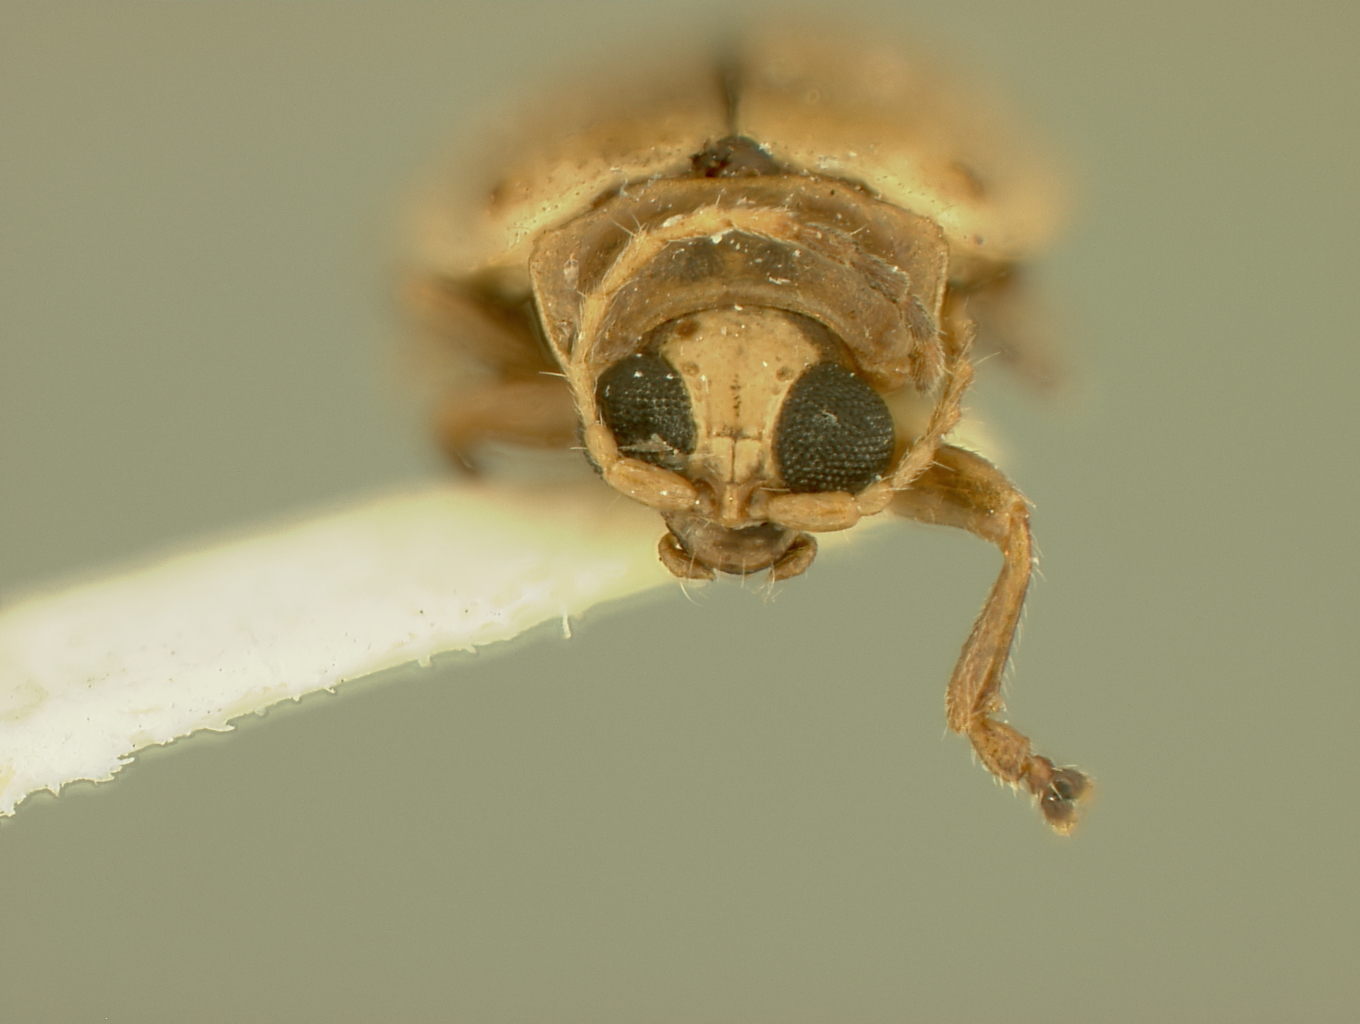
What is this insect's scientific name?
Oedionychus zayasi
